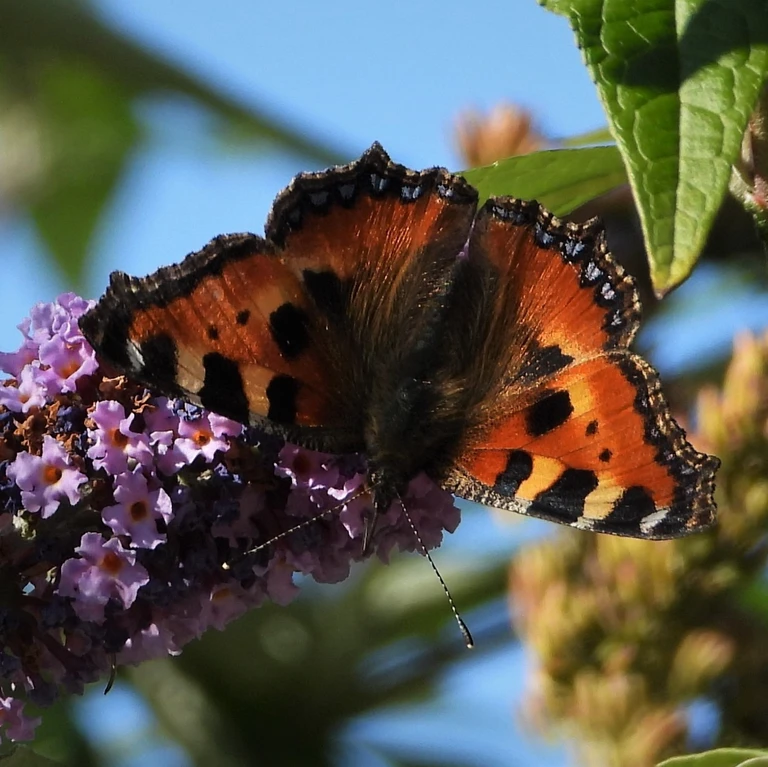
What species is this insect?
Aglais urticae
